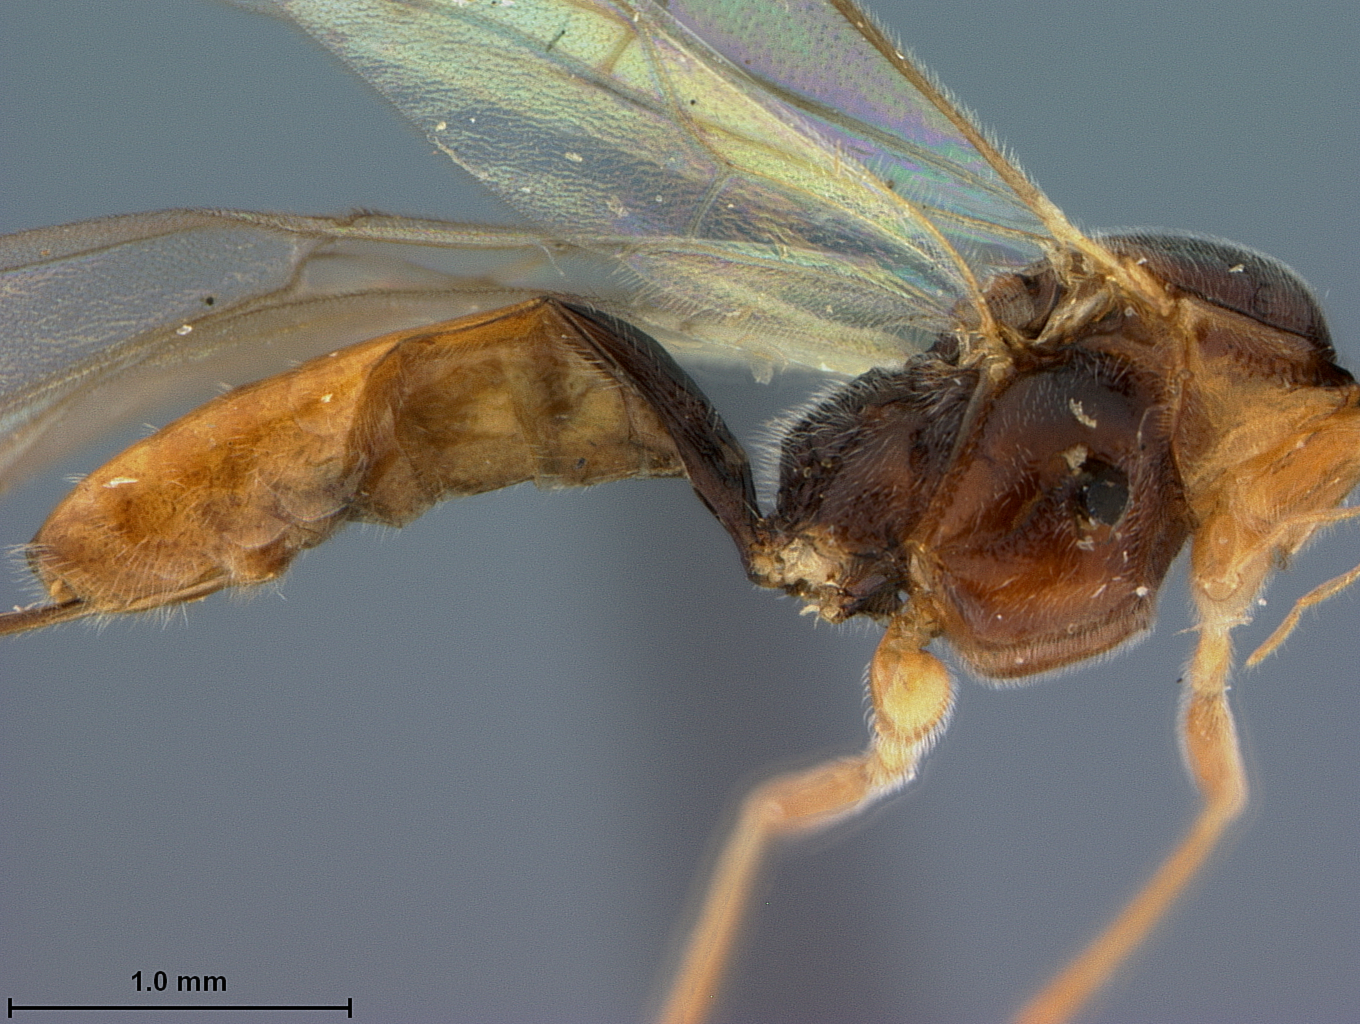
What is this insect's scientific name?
Meteorus argyrotaeniae
